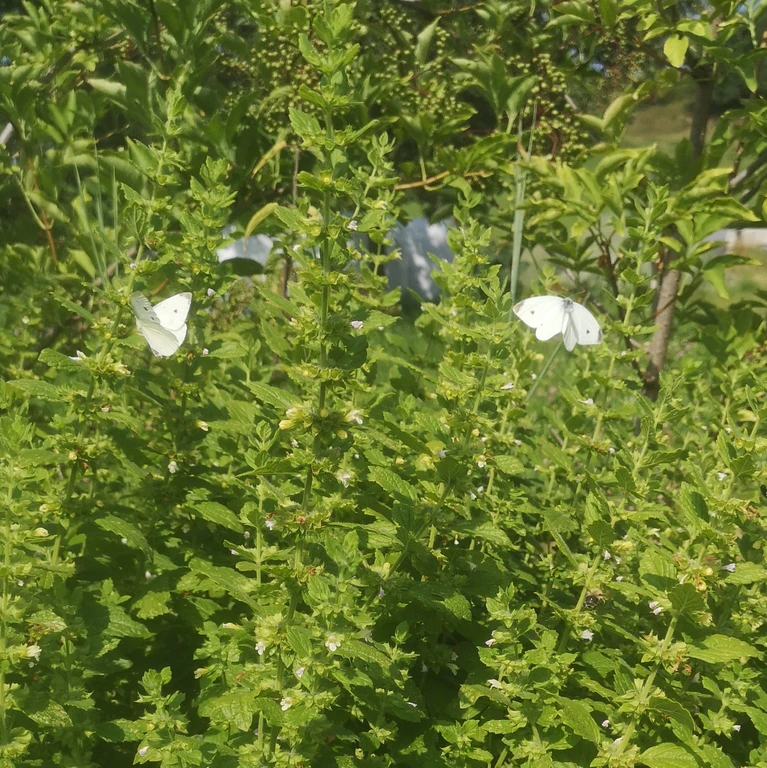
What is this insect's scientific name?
Pieris rapae
